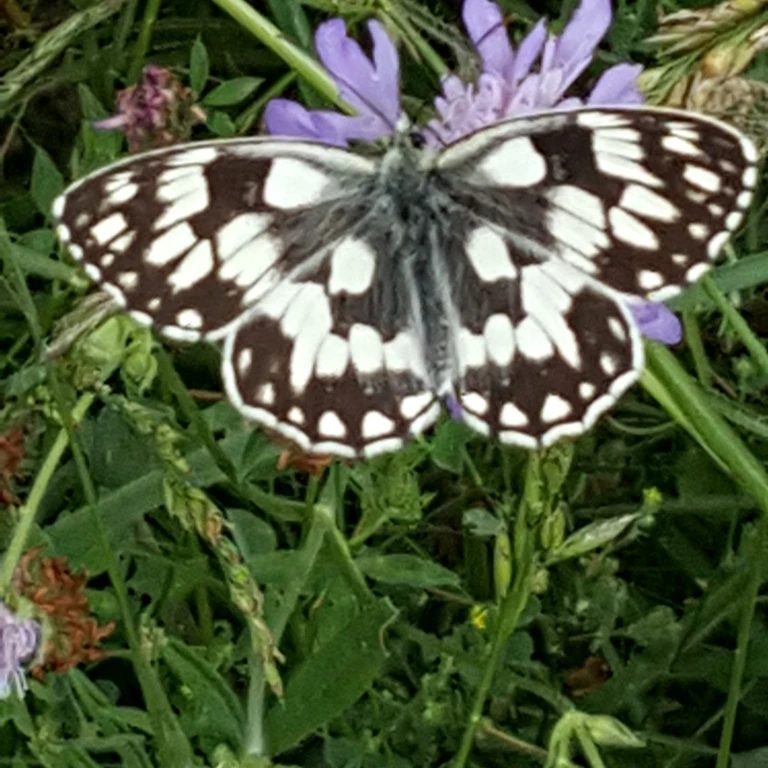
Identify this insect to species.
Melanargia galathea
